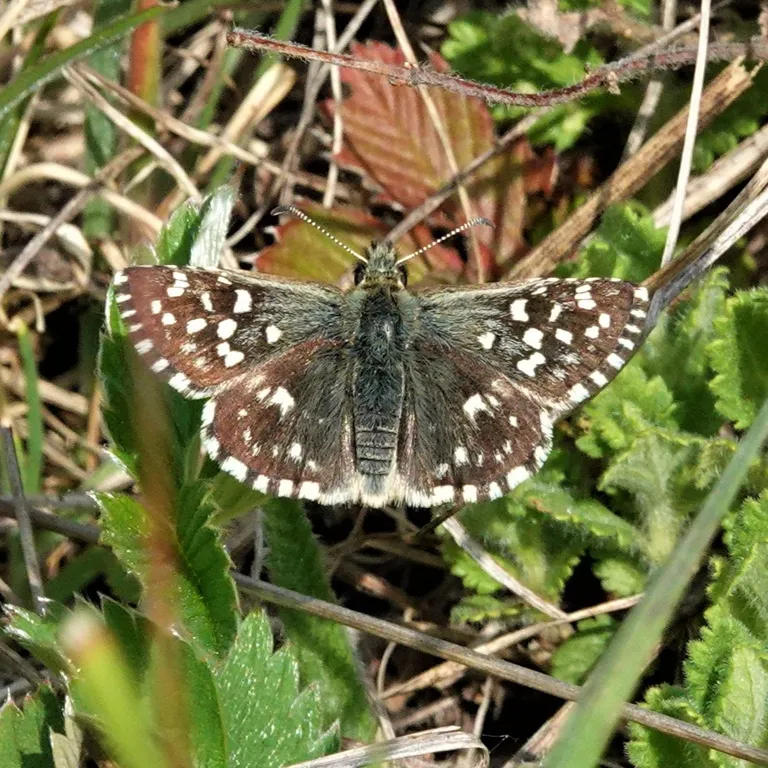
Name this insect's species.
Pyrgus malvae
